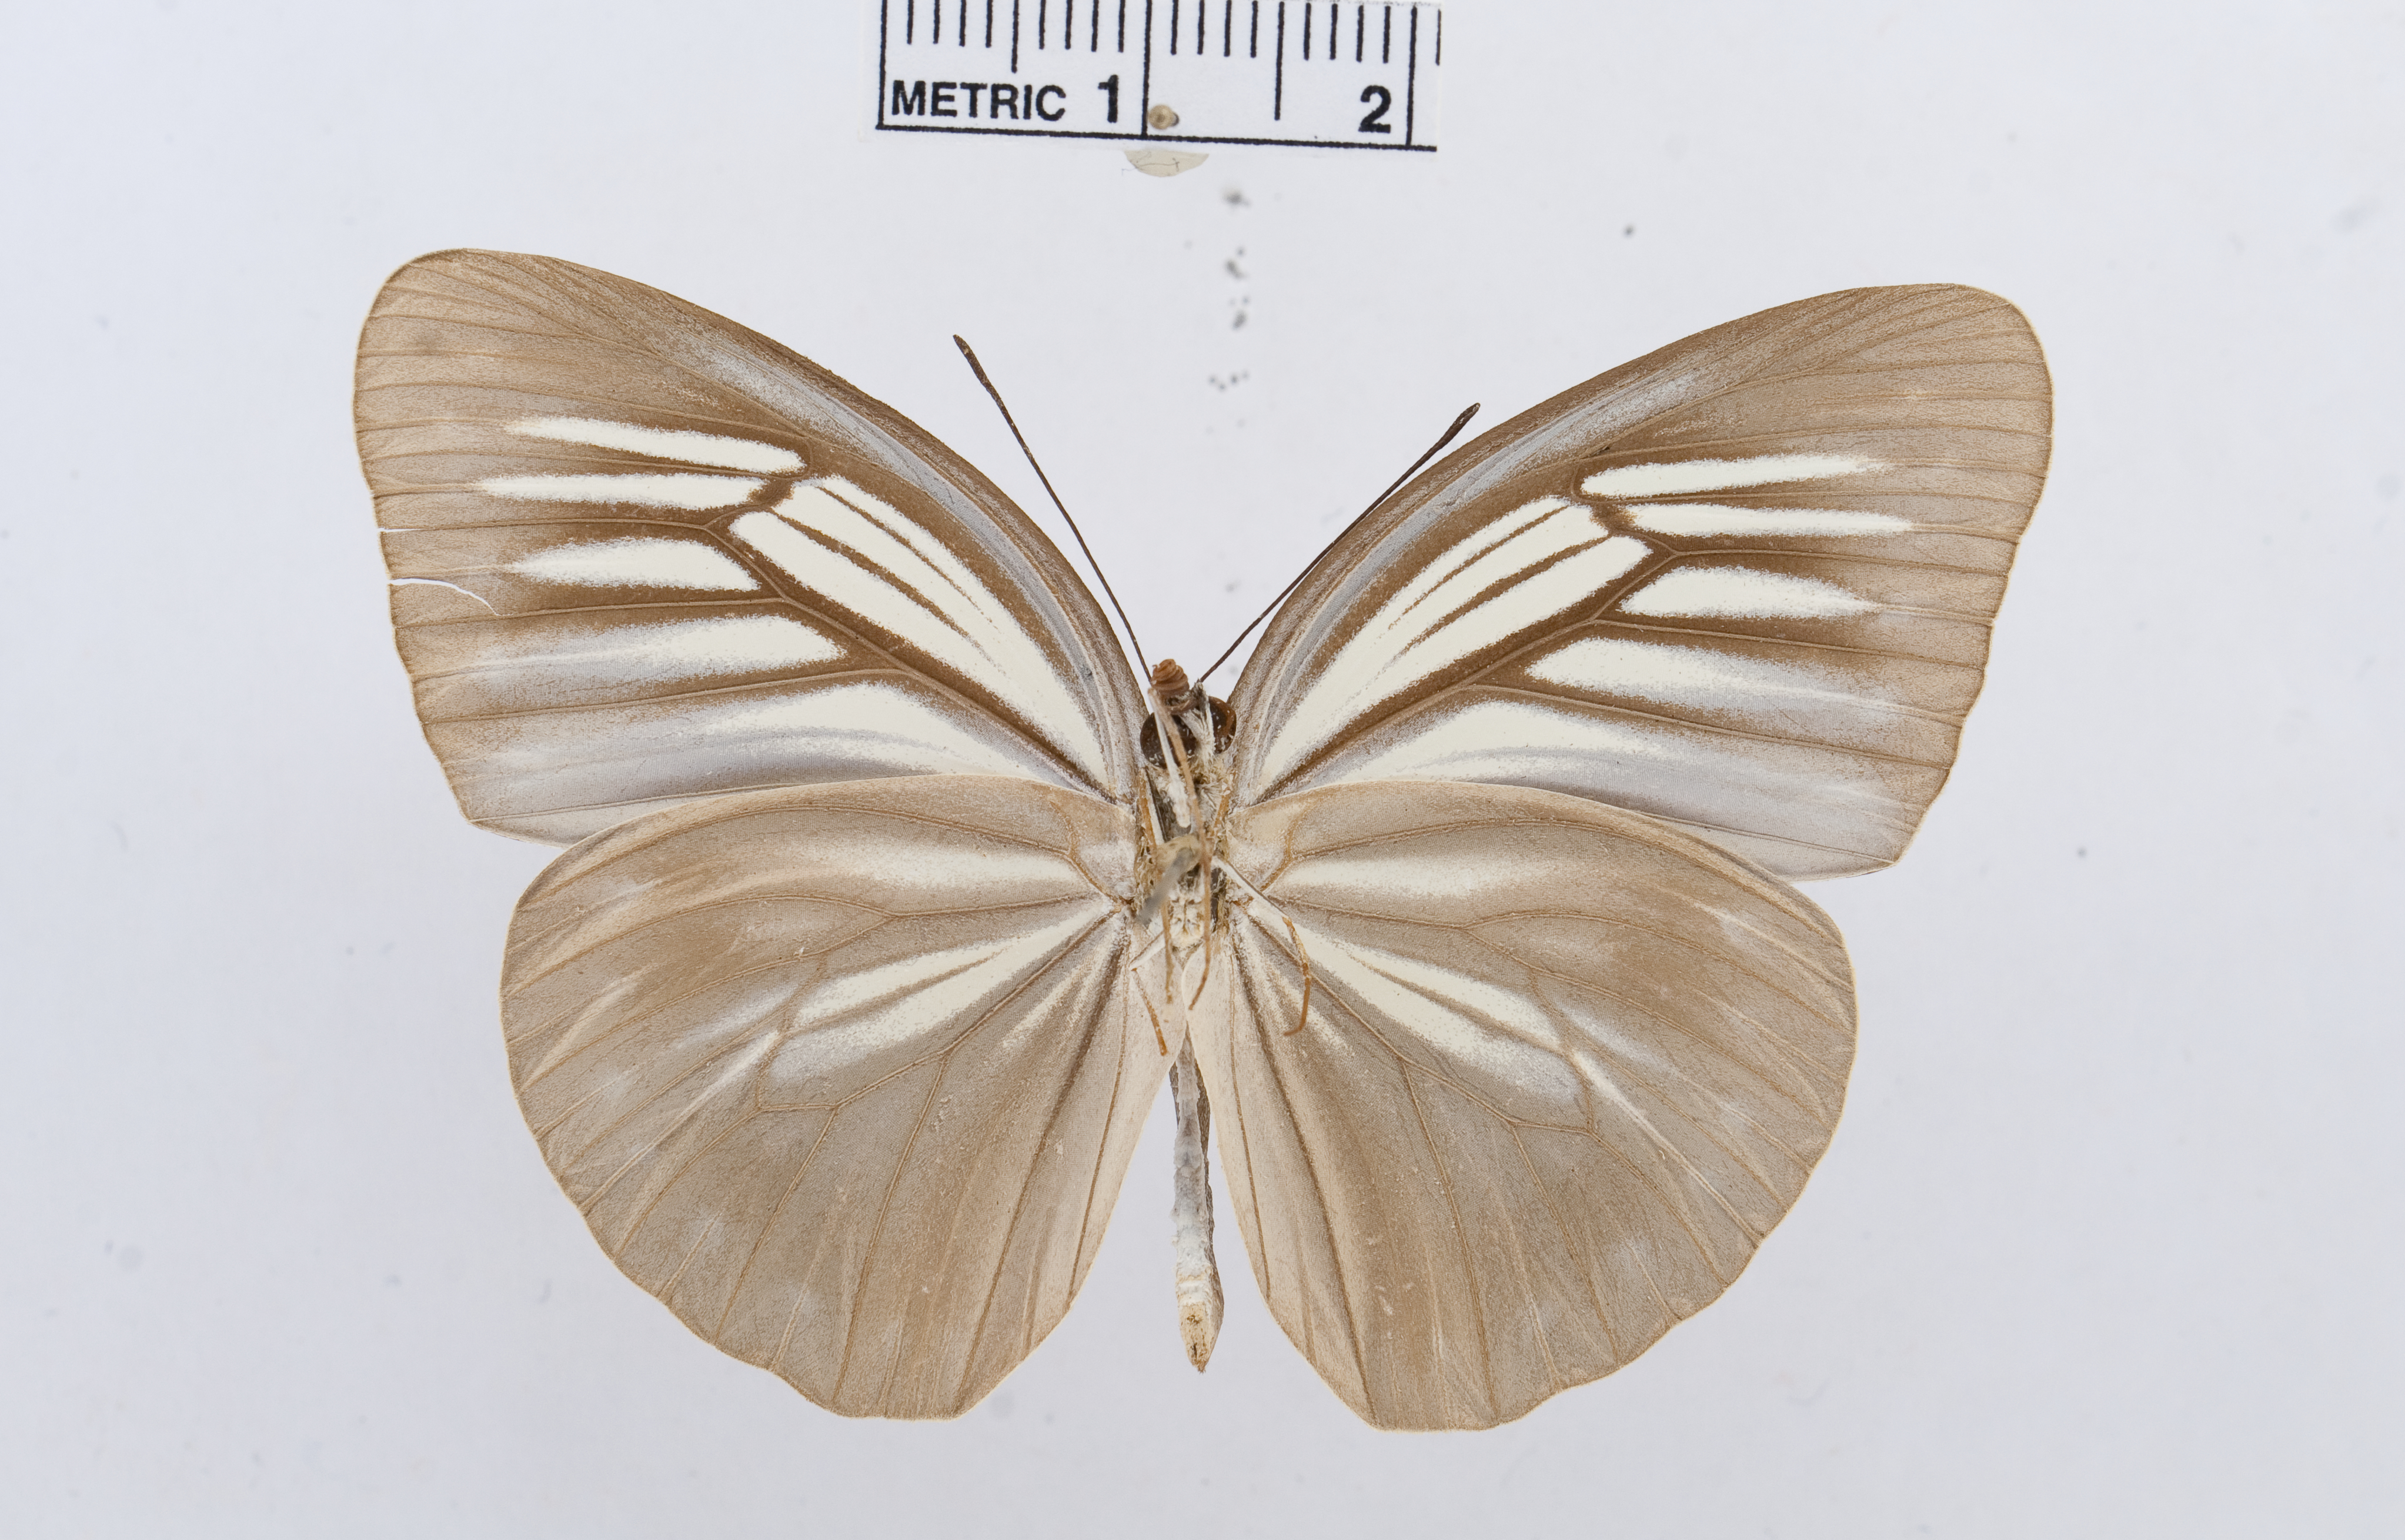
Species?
Pareronia phocaea
